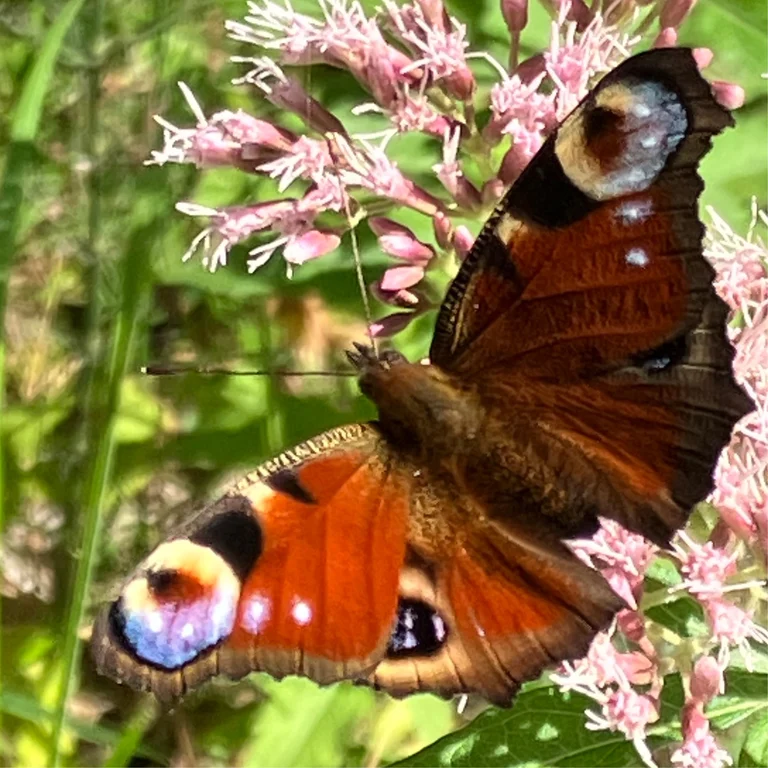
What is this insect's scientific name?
Aglais io
